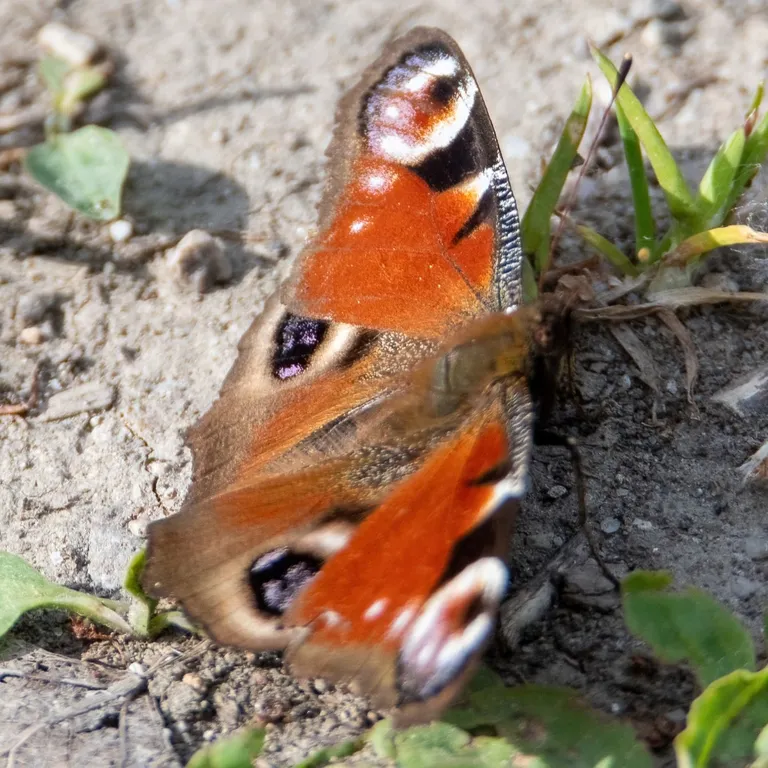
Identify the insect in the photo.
Aglais io
